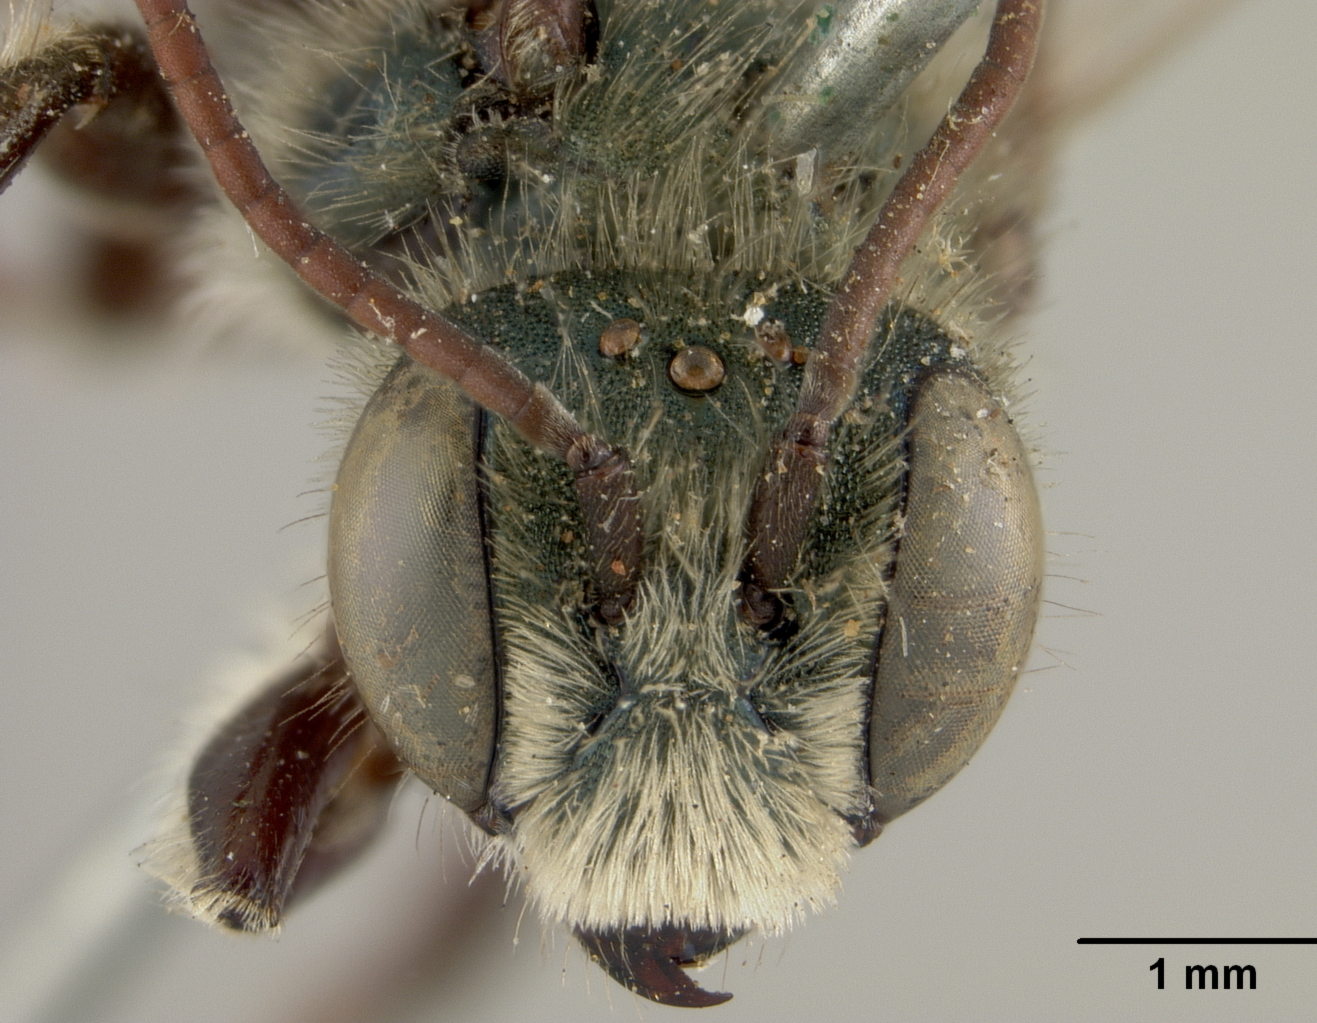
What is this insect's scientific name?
Osmia odontogaster
